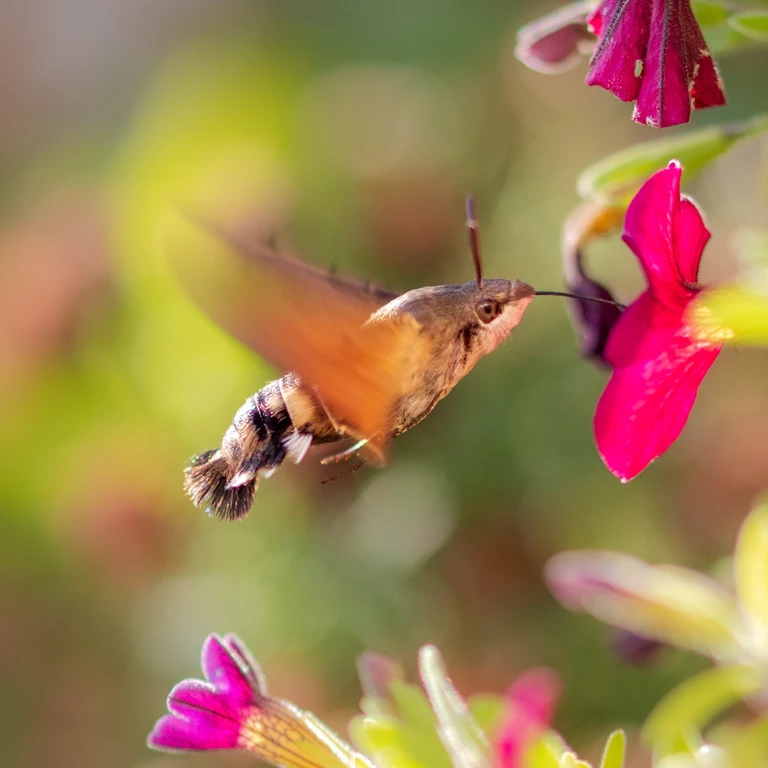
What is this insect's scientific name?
Macroglossum stellatarum
